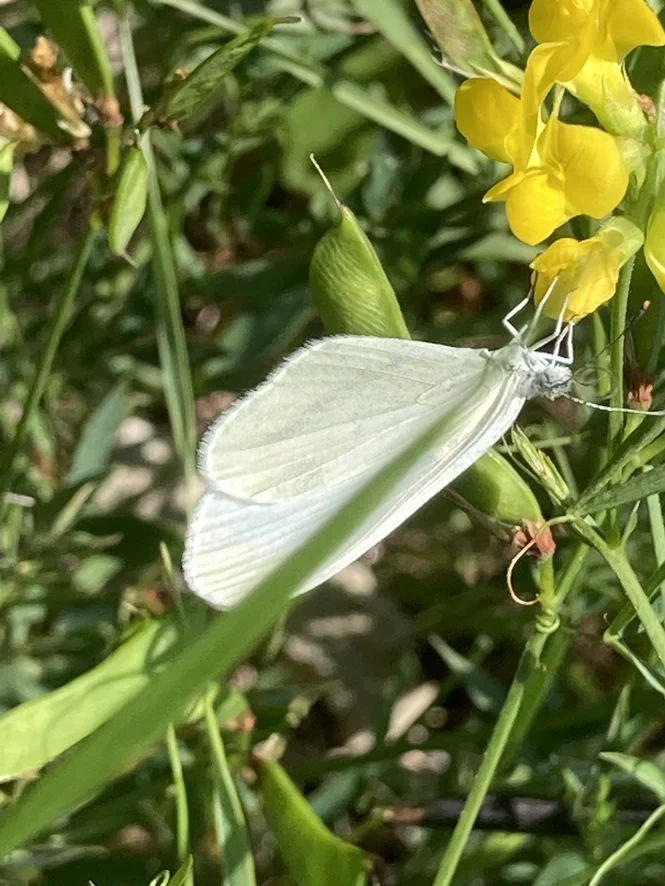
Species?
Leptidea sinapis/juvernica
